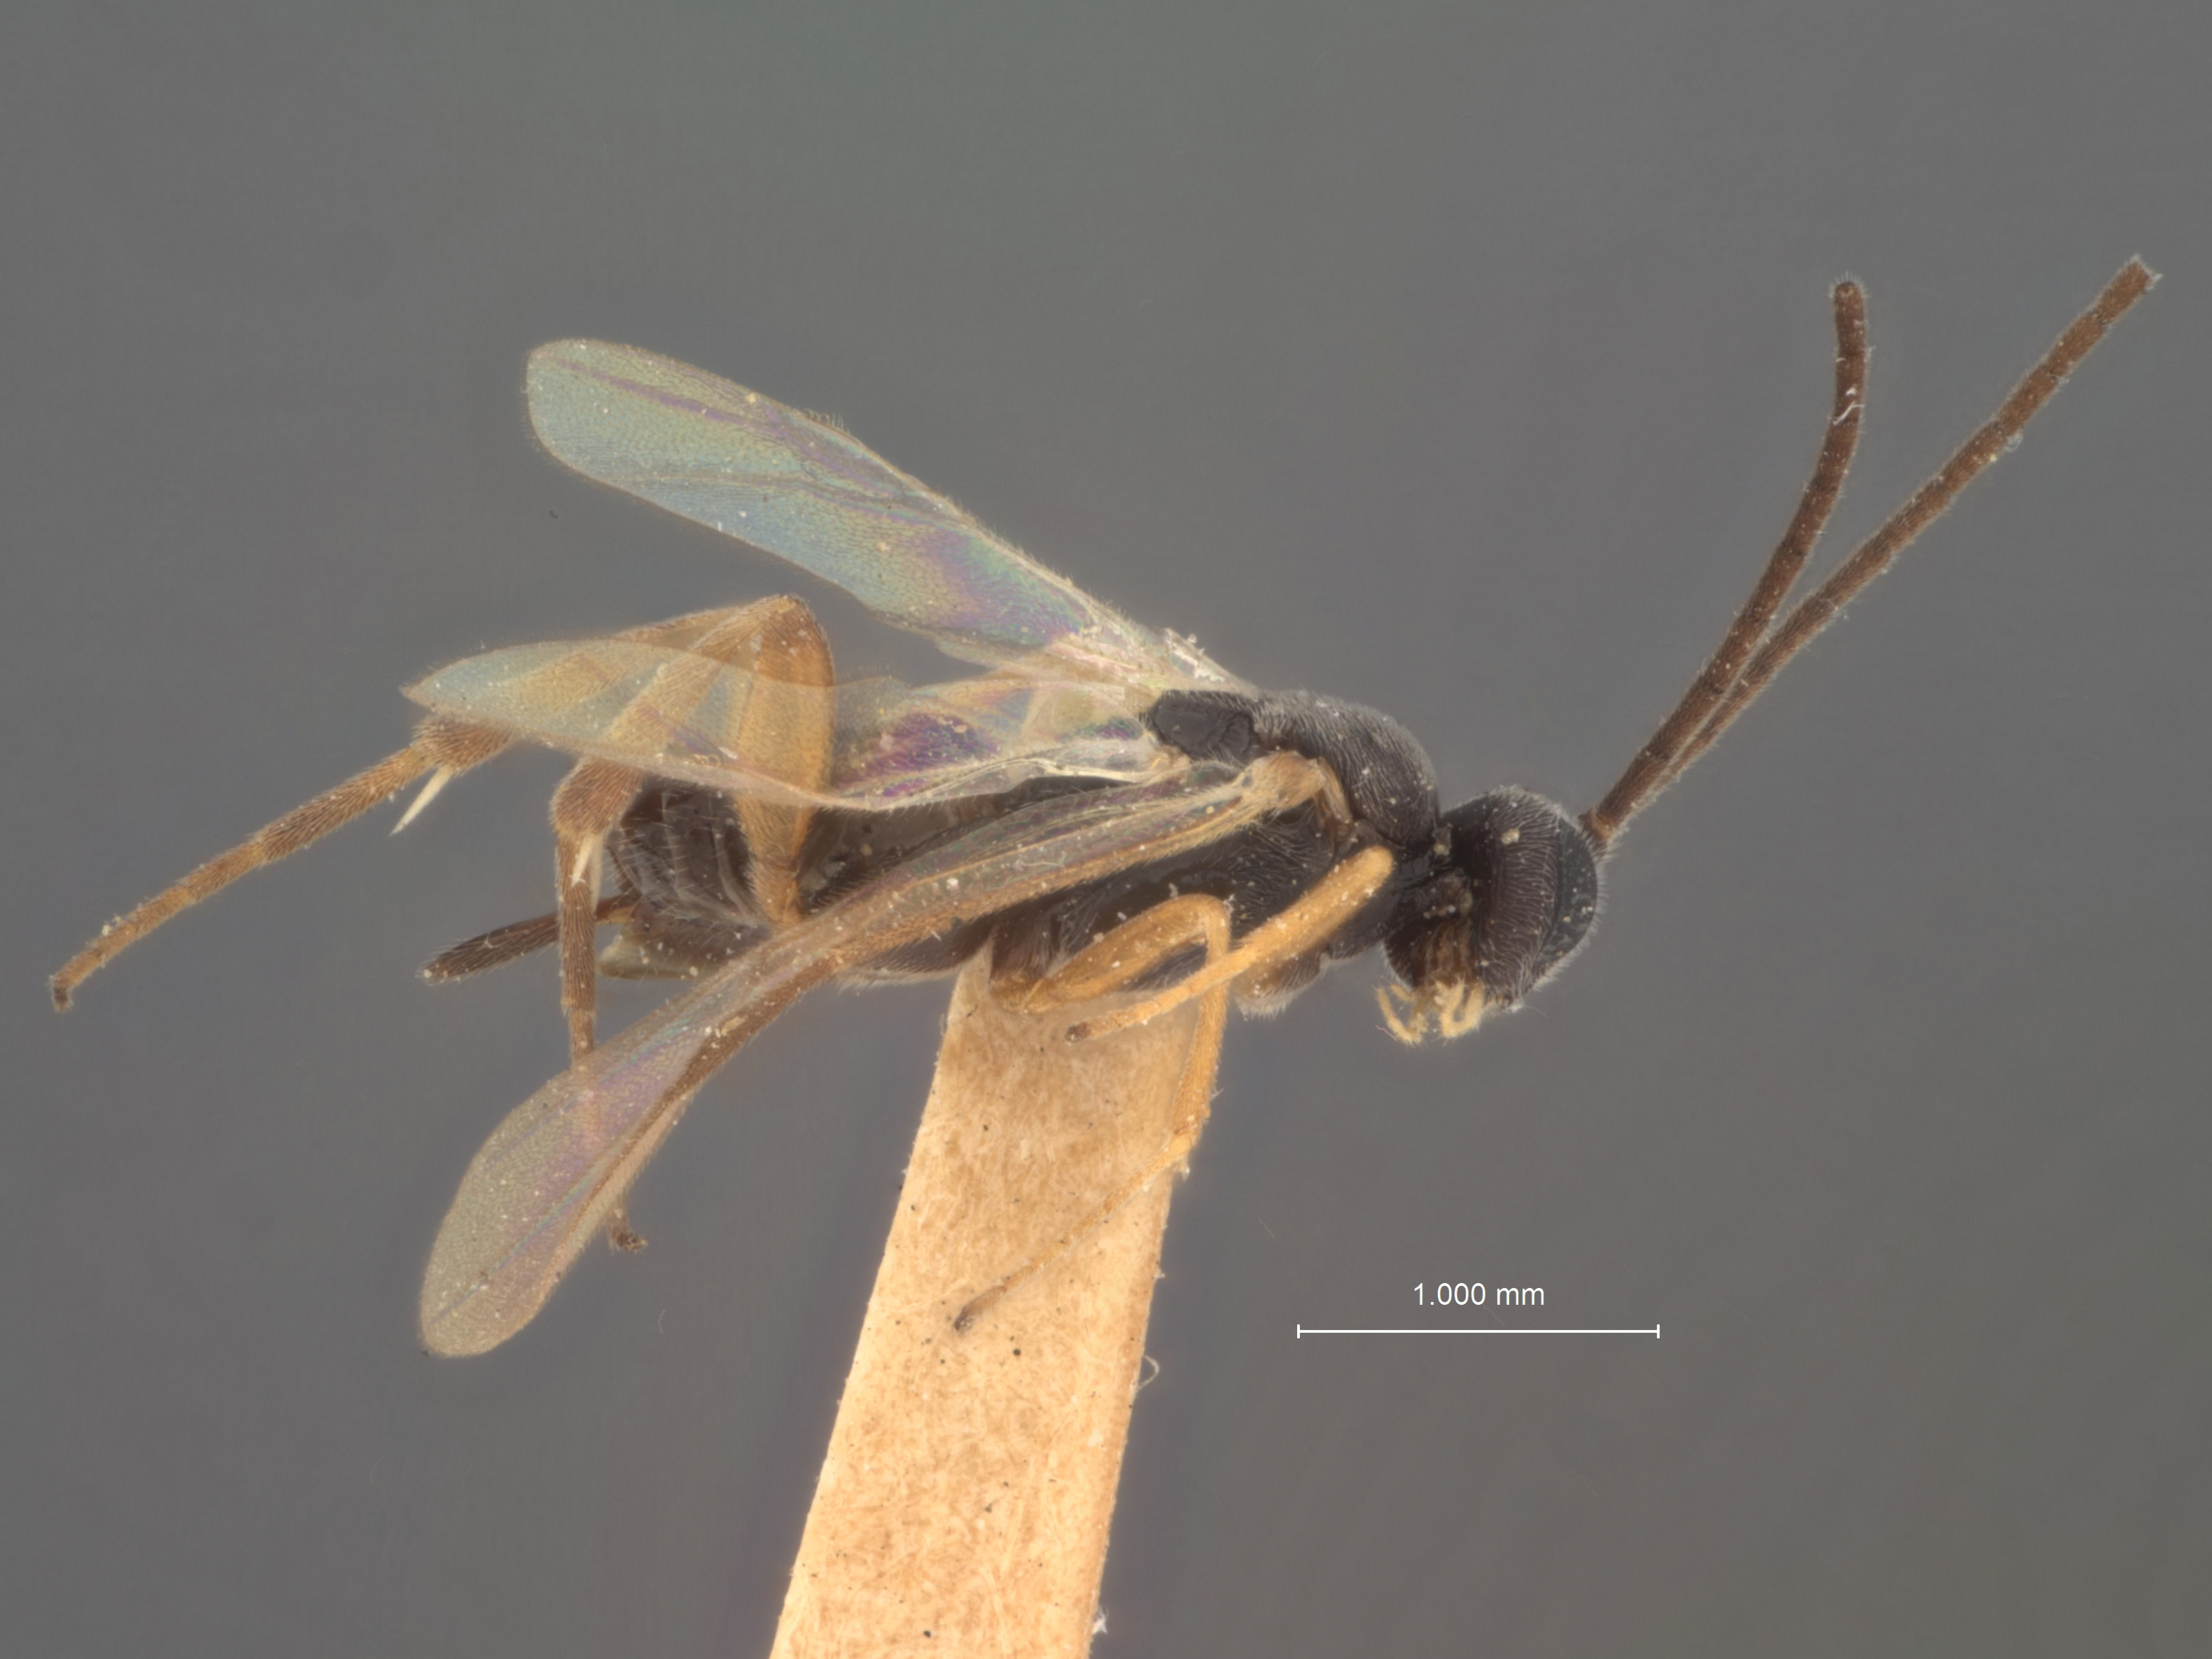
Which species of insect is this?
Apanteles pseudoglossae
